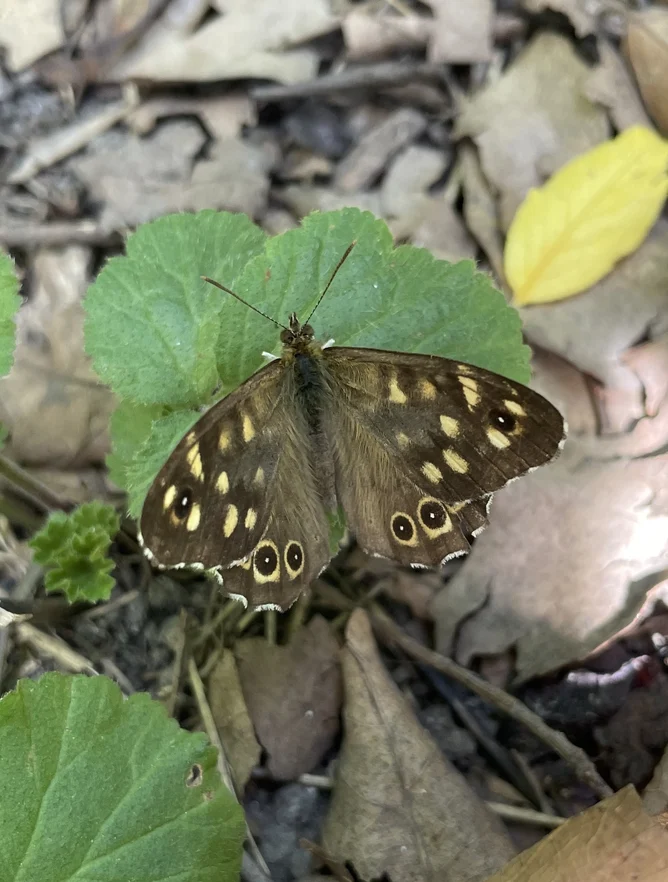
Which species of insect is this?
Pararge aegeria
